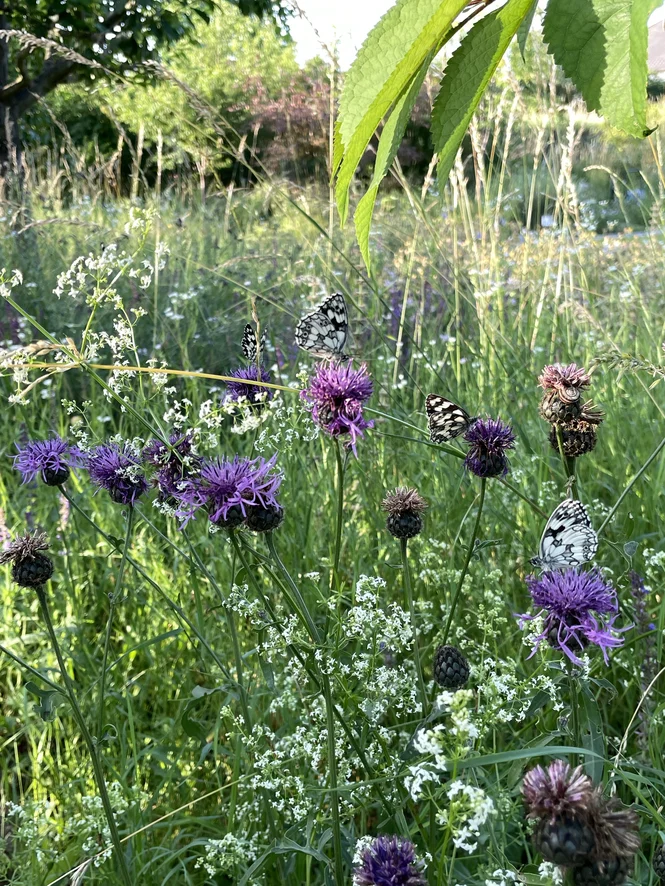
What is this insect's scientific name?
Melanargia galathea
